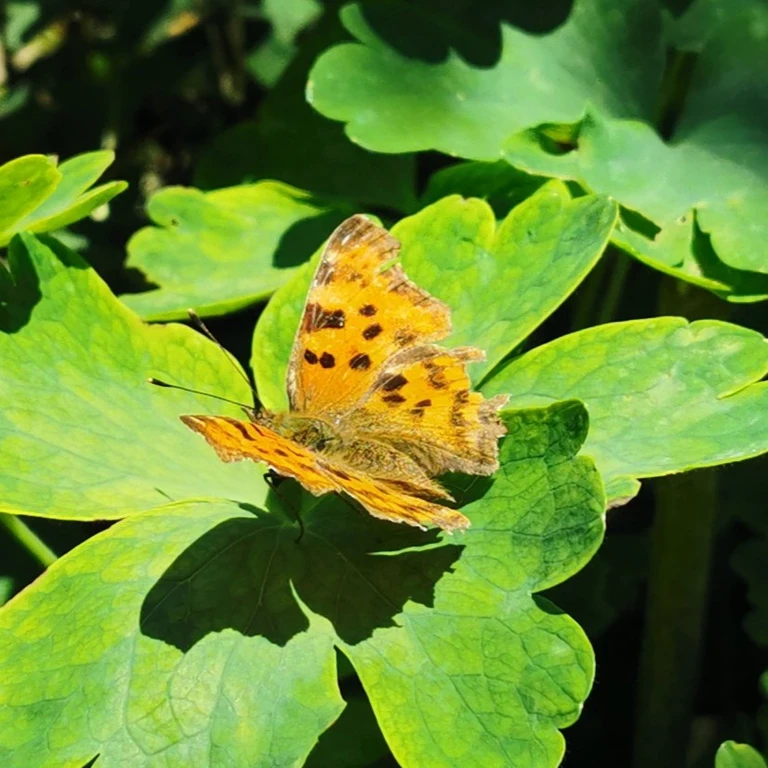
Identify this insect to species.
Polygonia c-album
